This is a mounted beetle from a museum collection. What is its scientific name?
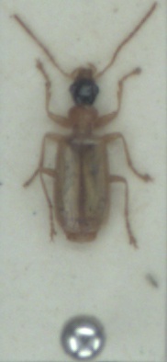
Demetrias atricapillus
